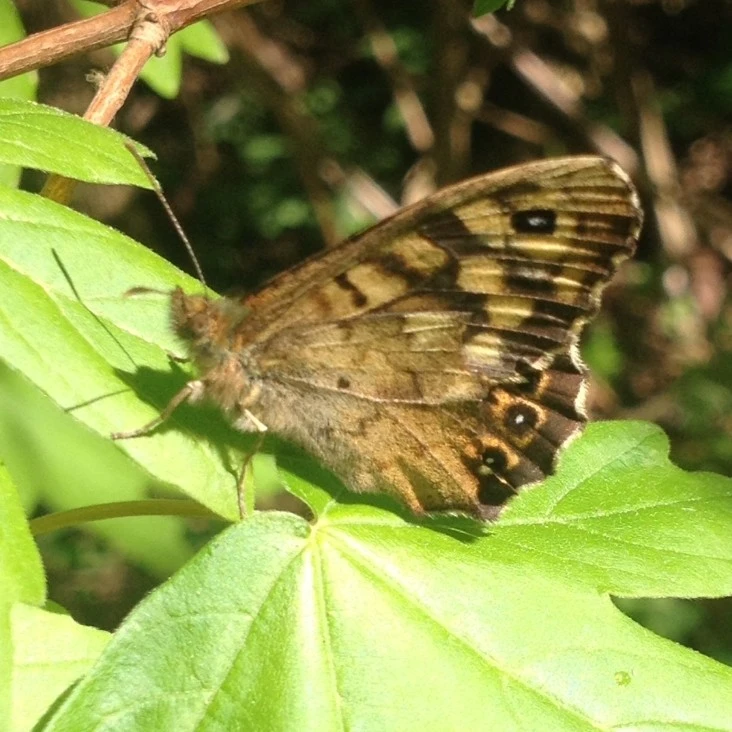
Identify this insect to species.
Pararge aegeria
